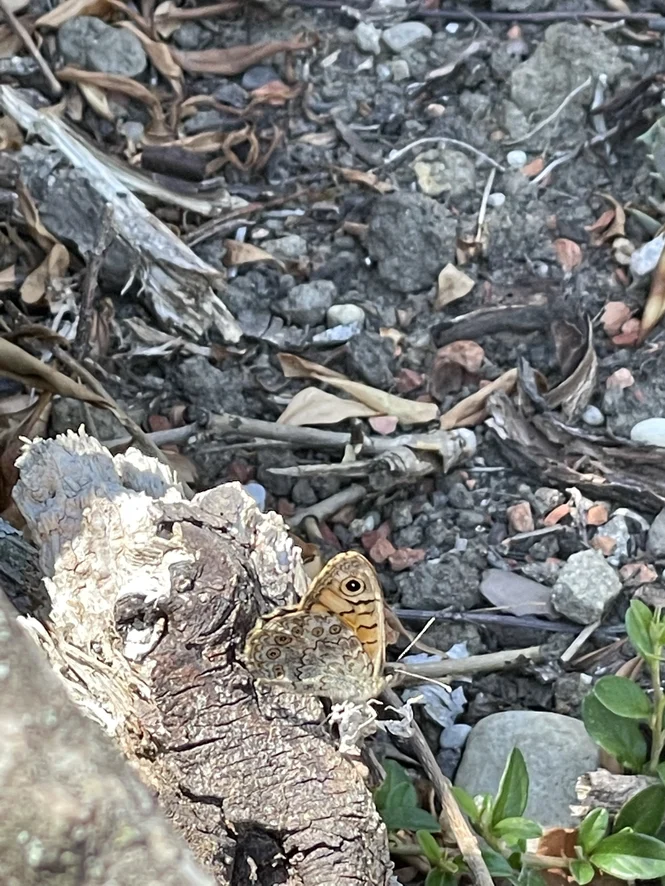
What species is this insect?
Lasiommata megera (also Pararge megera)
